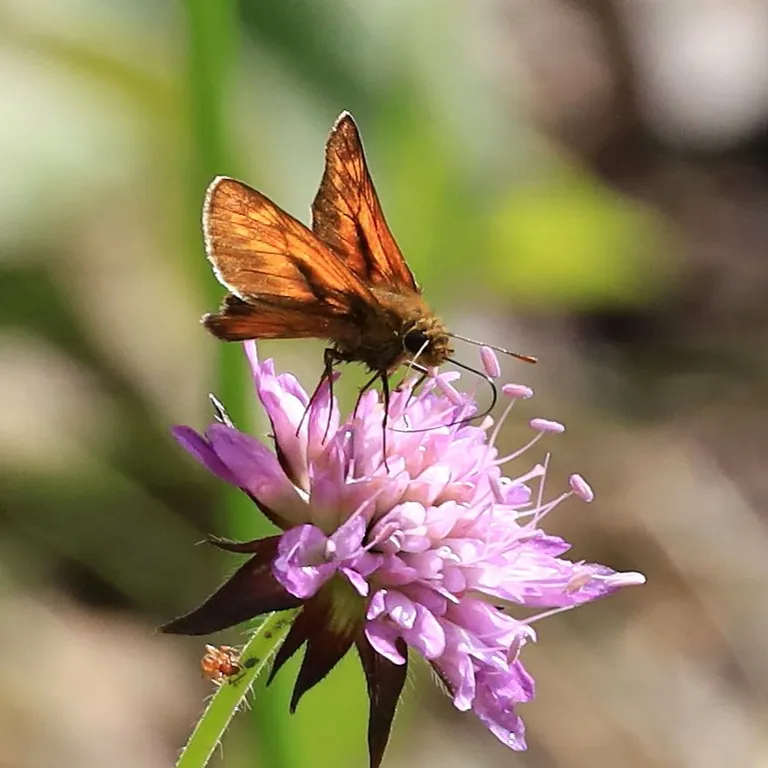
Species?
Ochlodes sylvanus (also Ochlodes venata)
